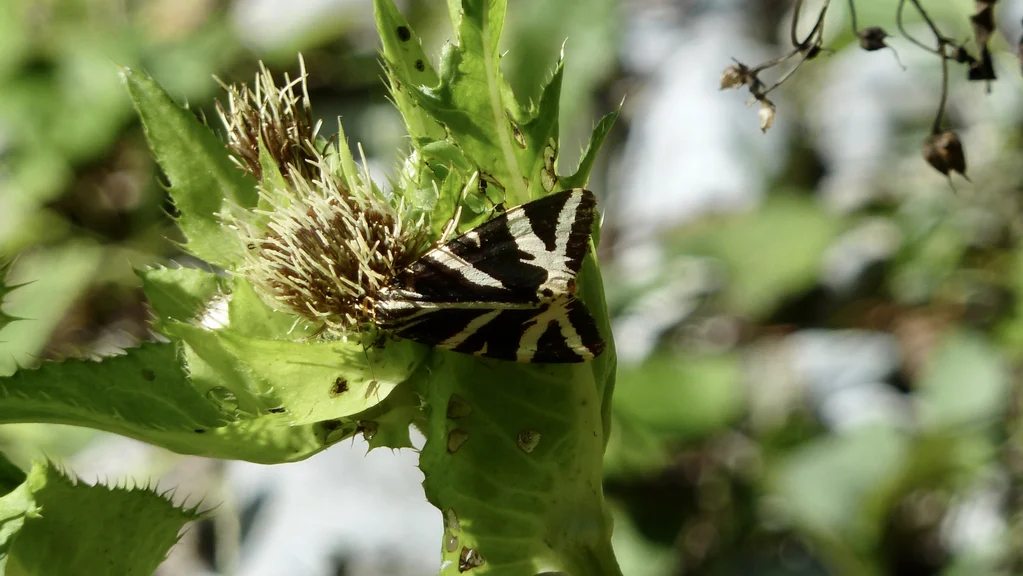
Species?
Euplagia quadripunctaria
